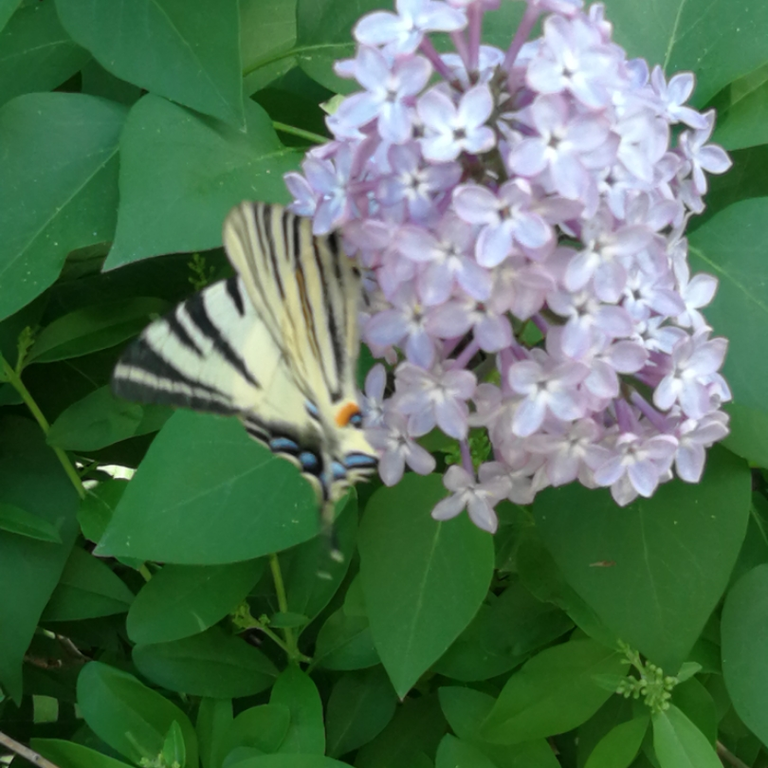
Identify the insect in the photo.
Iphiclides podalirius
